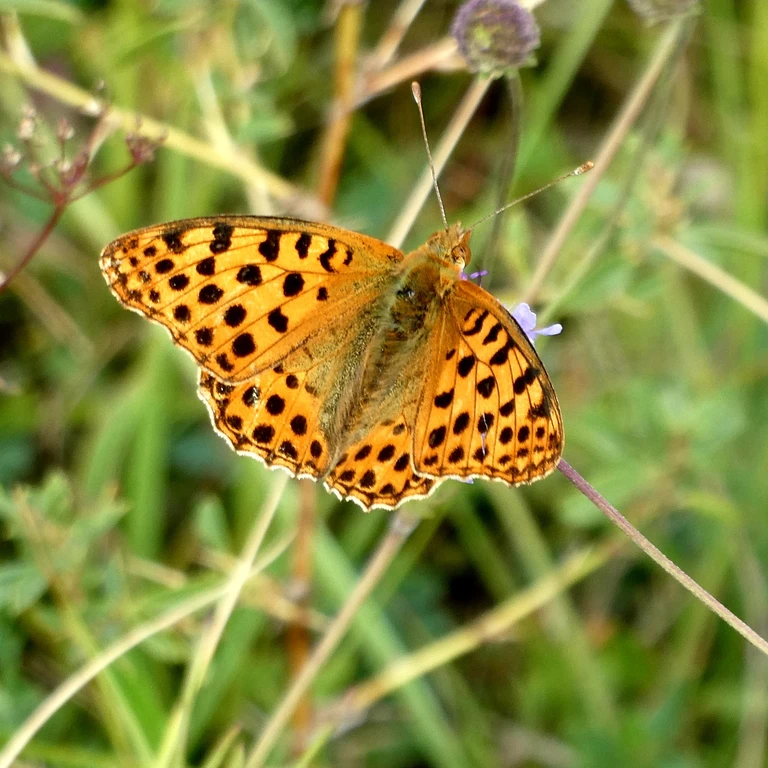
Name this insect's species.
Issoria lathonia
